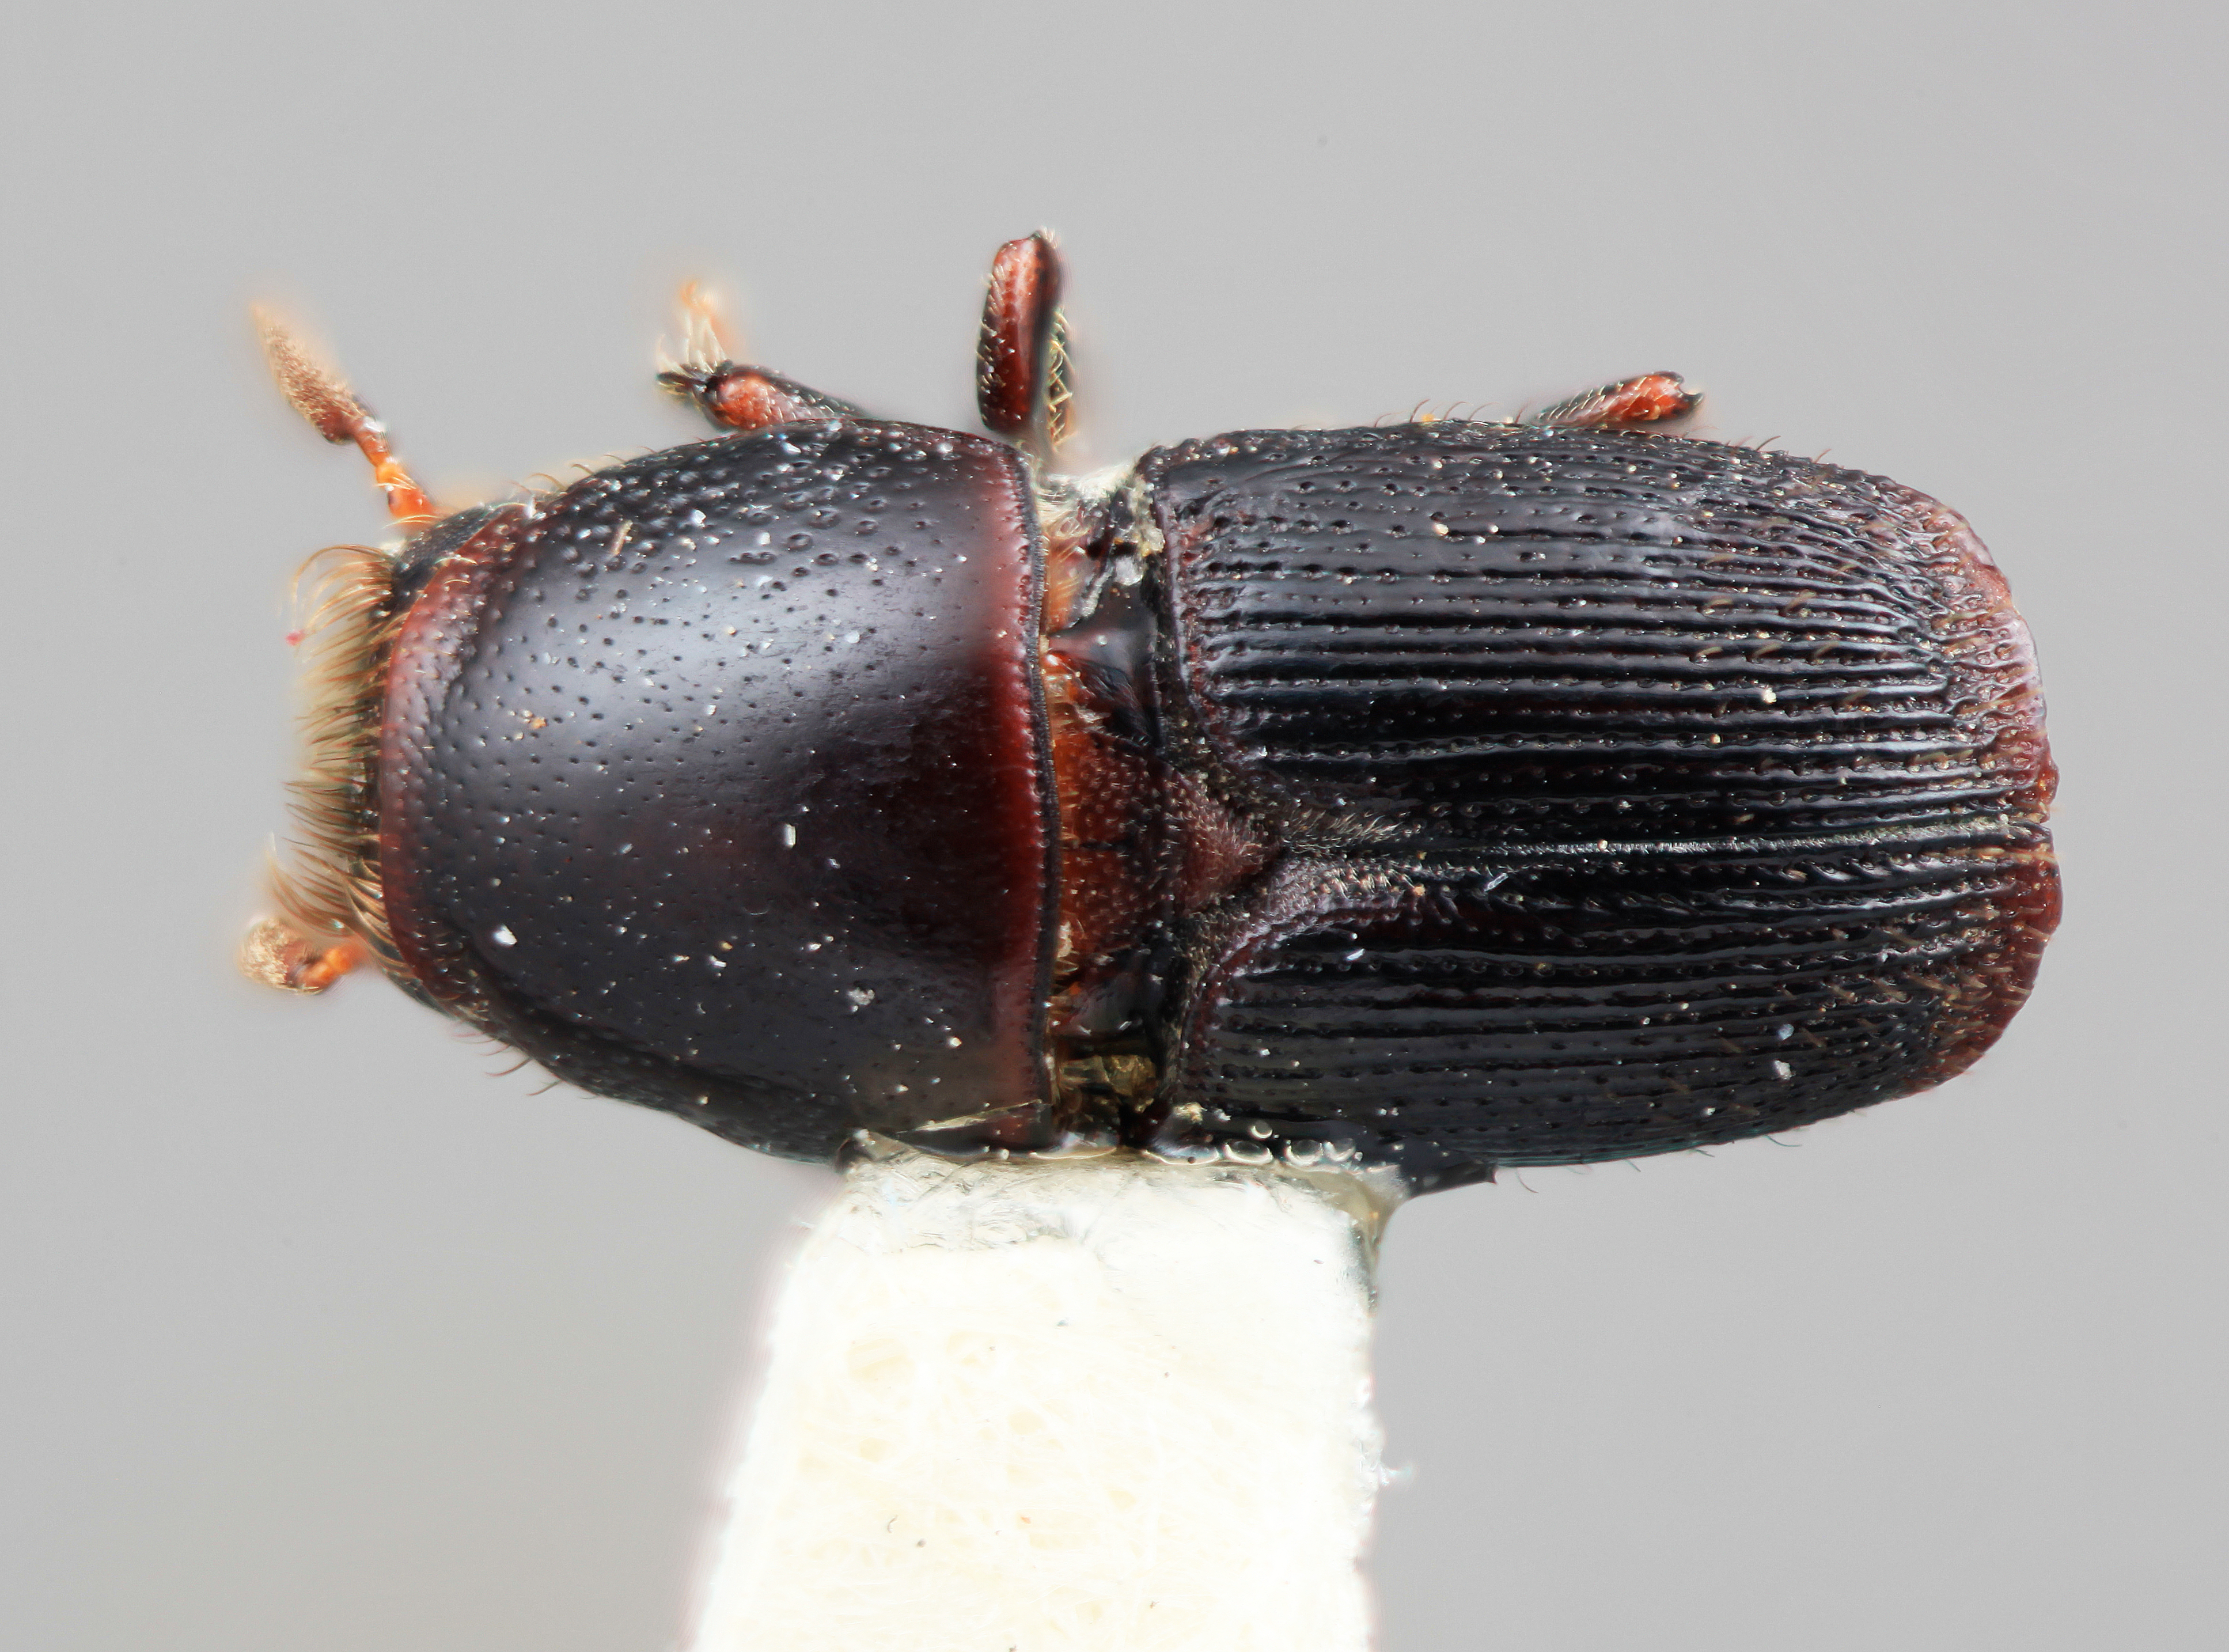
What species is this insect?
Scolytus binodus
